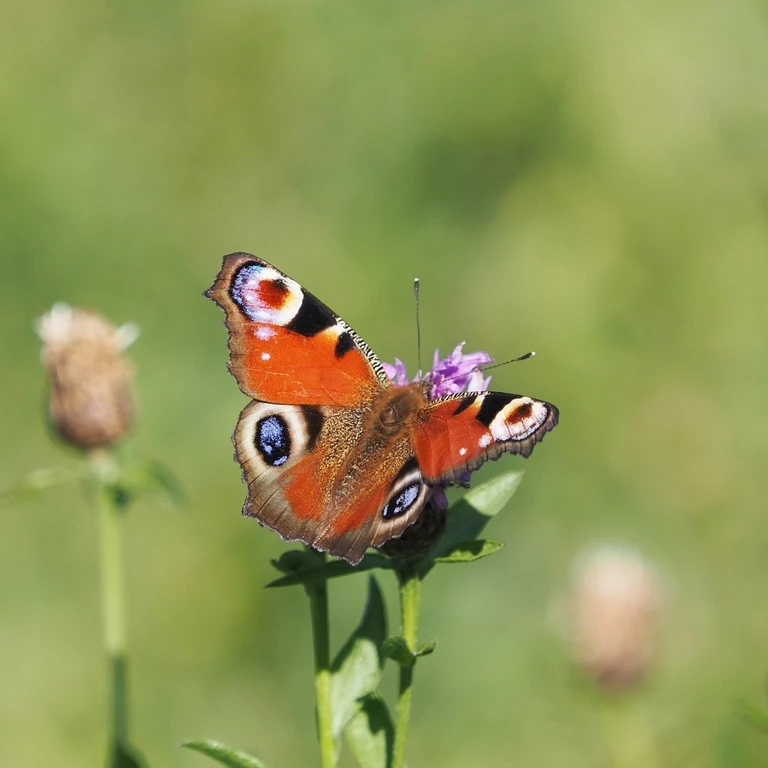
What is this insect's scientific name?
Aglais io
